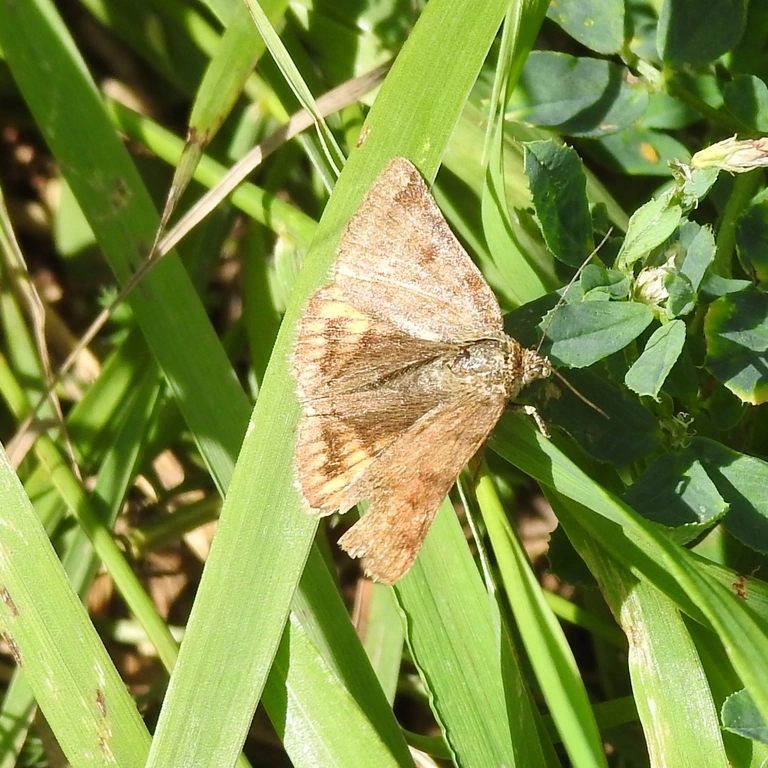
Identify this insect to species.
Euclidia glyphica
